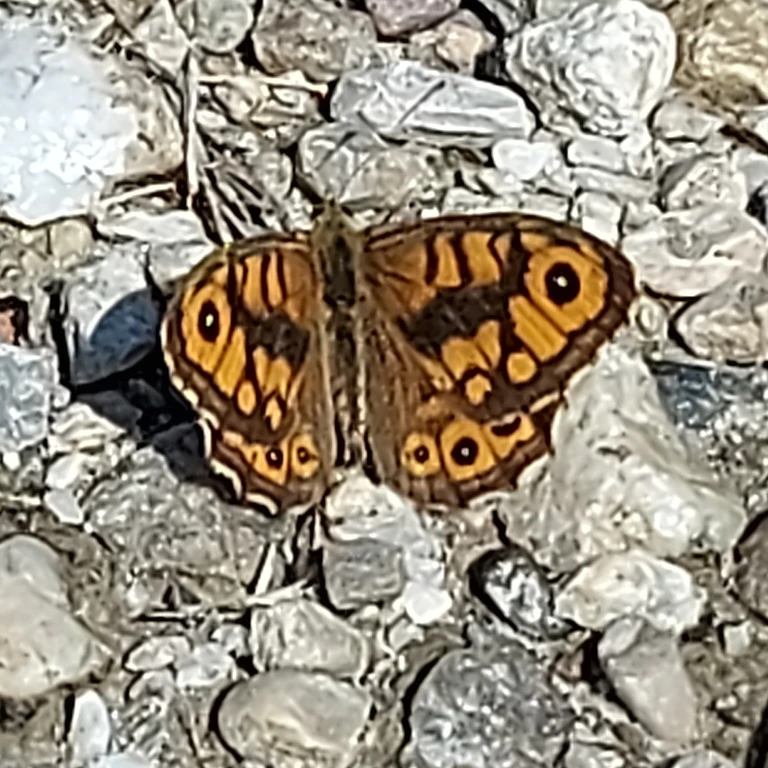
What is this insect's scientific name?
Lasiommata megera (also Pararge megera)
